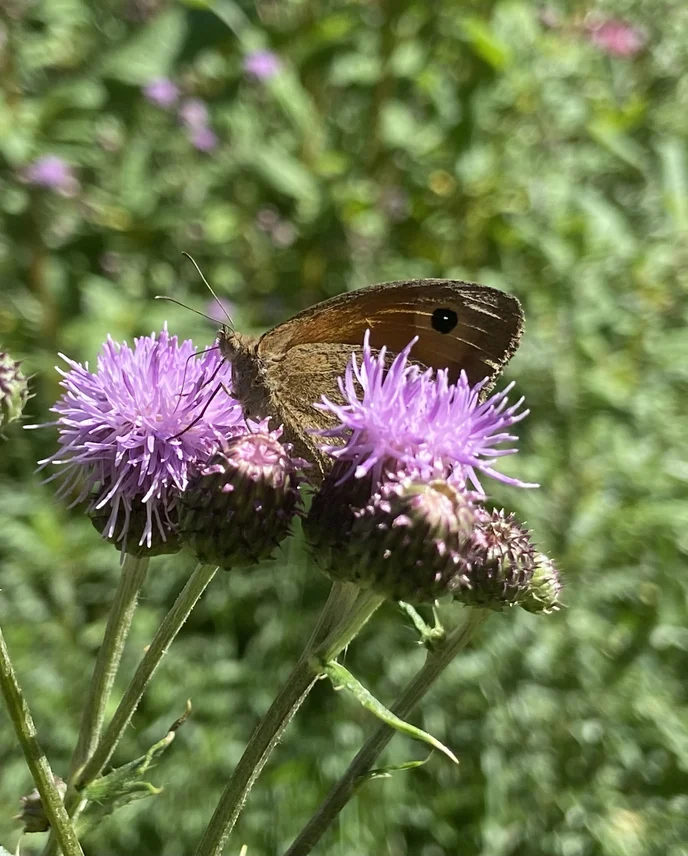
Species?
Maniola jurtina
